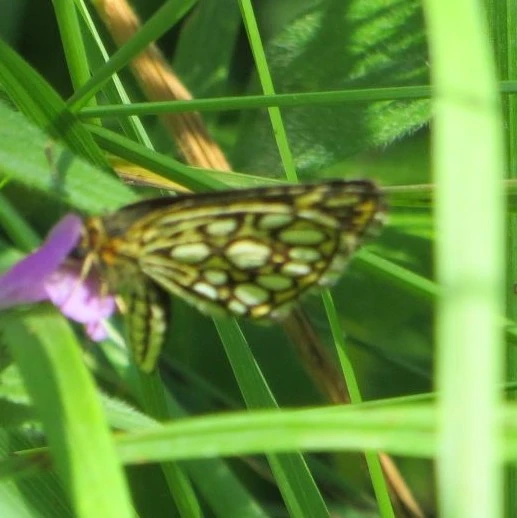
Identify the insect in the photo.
Heteropterus morpheus
